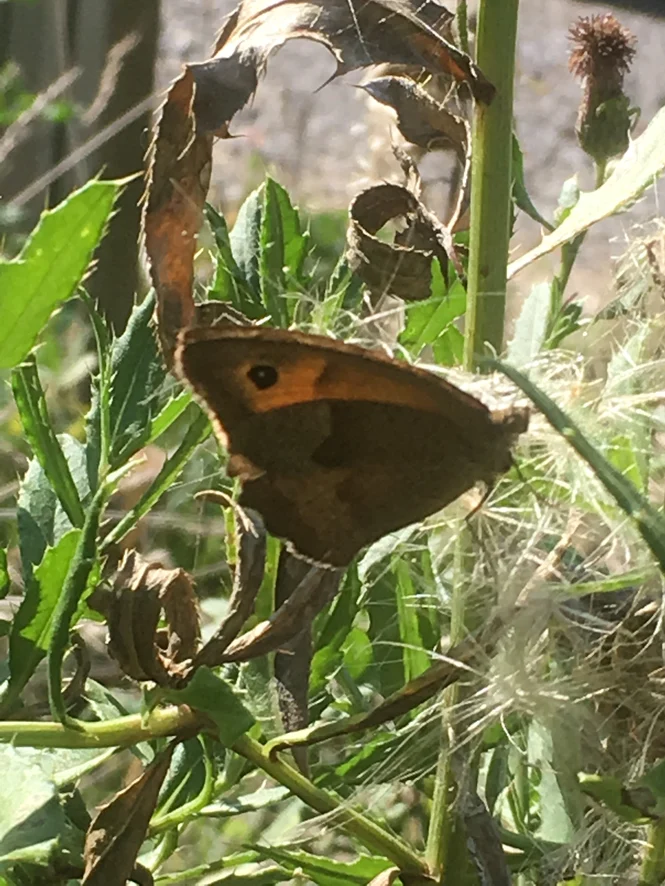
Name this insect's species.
Maniola jurtina
